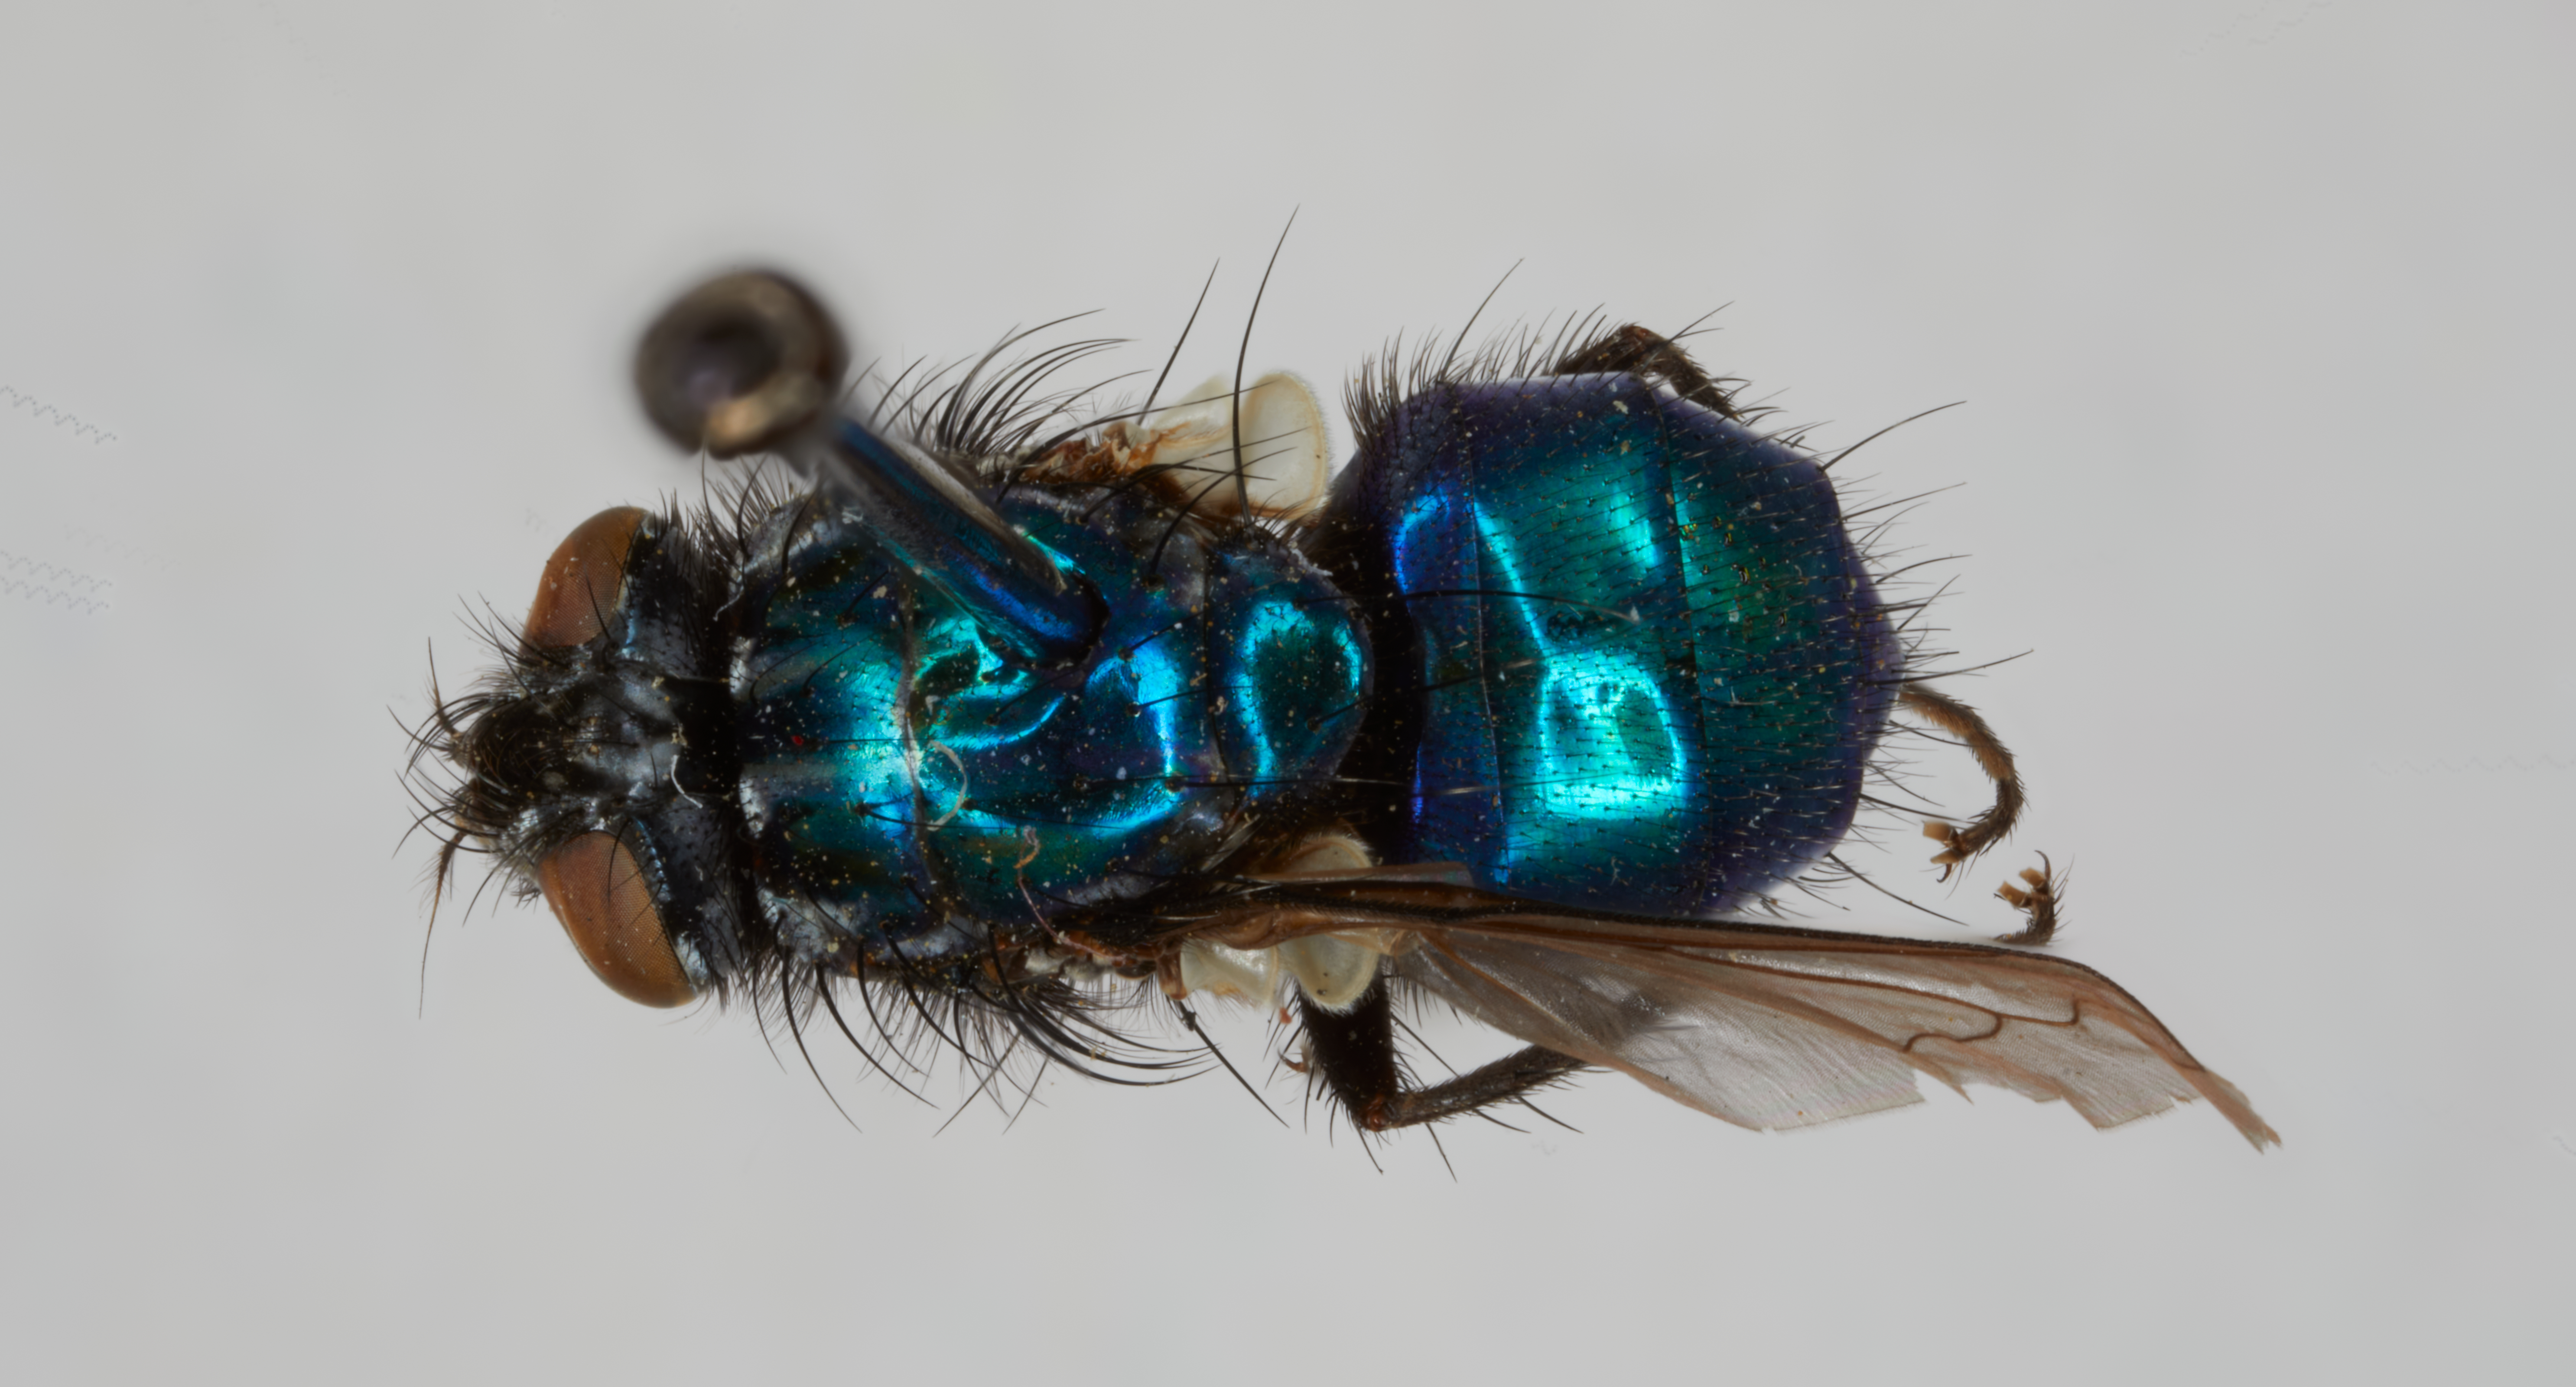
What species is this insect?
Chlorobrachycoma splendida
